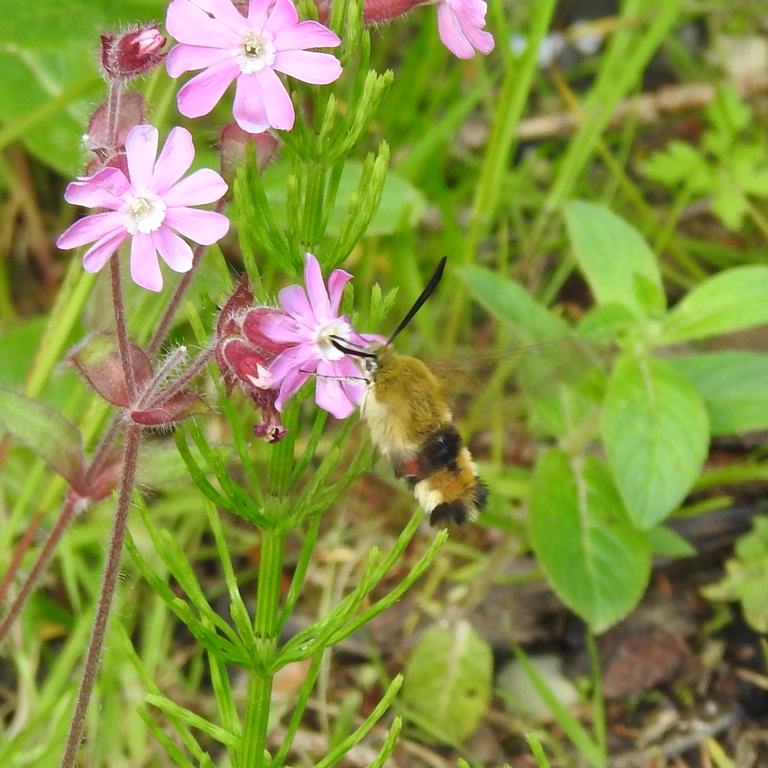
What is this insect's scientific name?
Hemaris fuciformis
